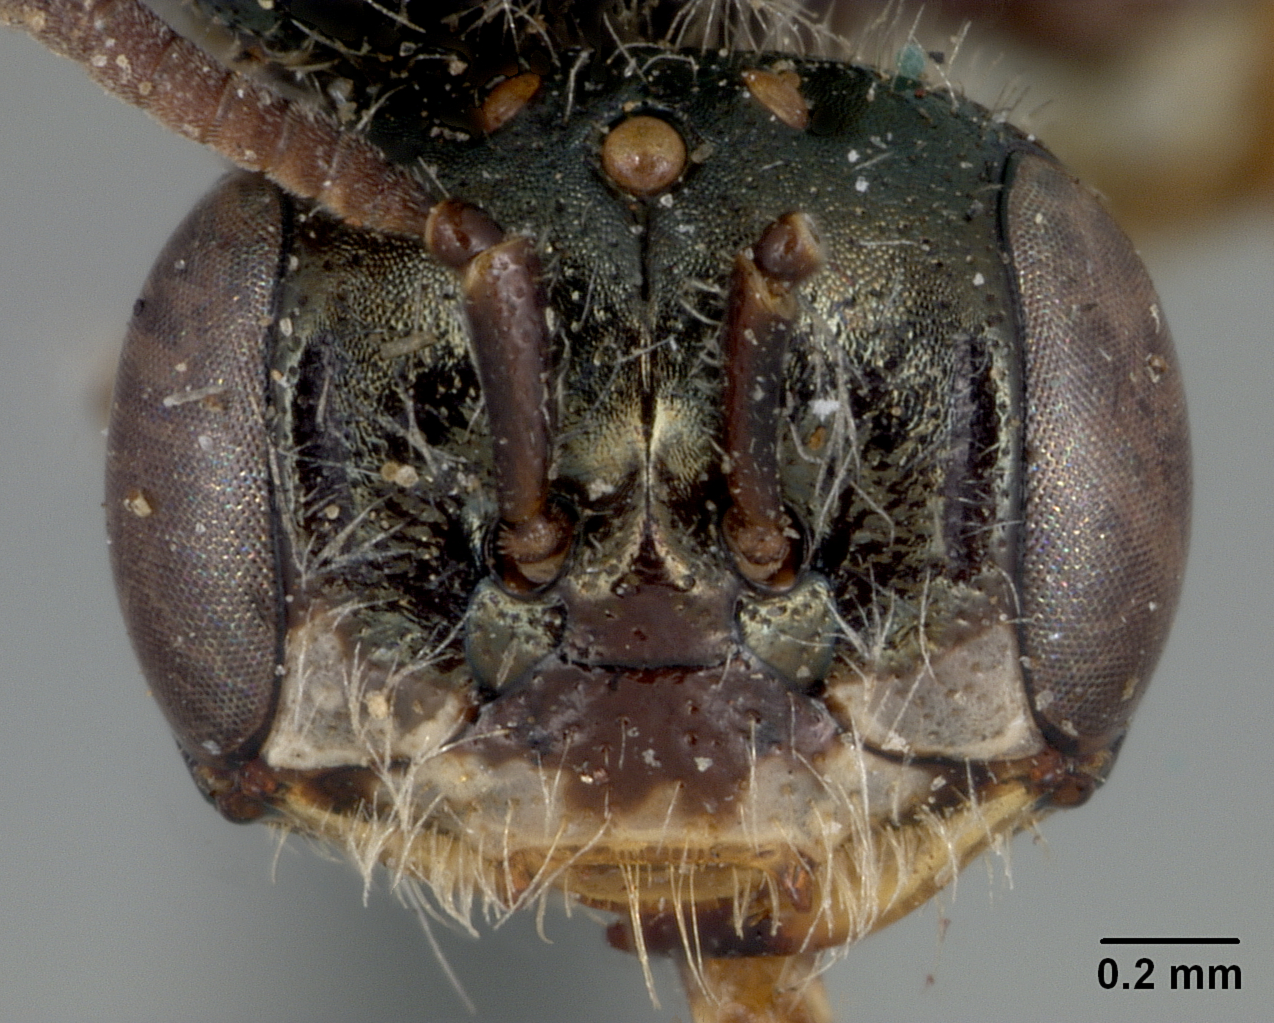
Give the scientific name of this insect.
Perdita fieldi
